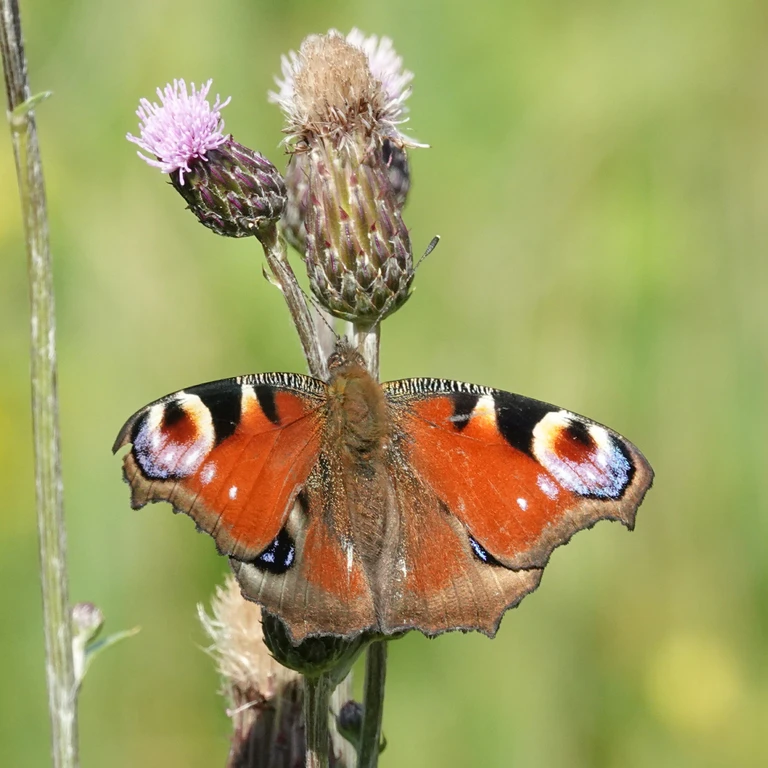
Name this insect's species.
Aglais io
